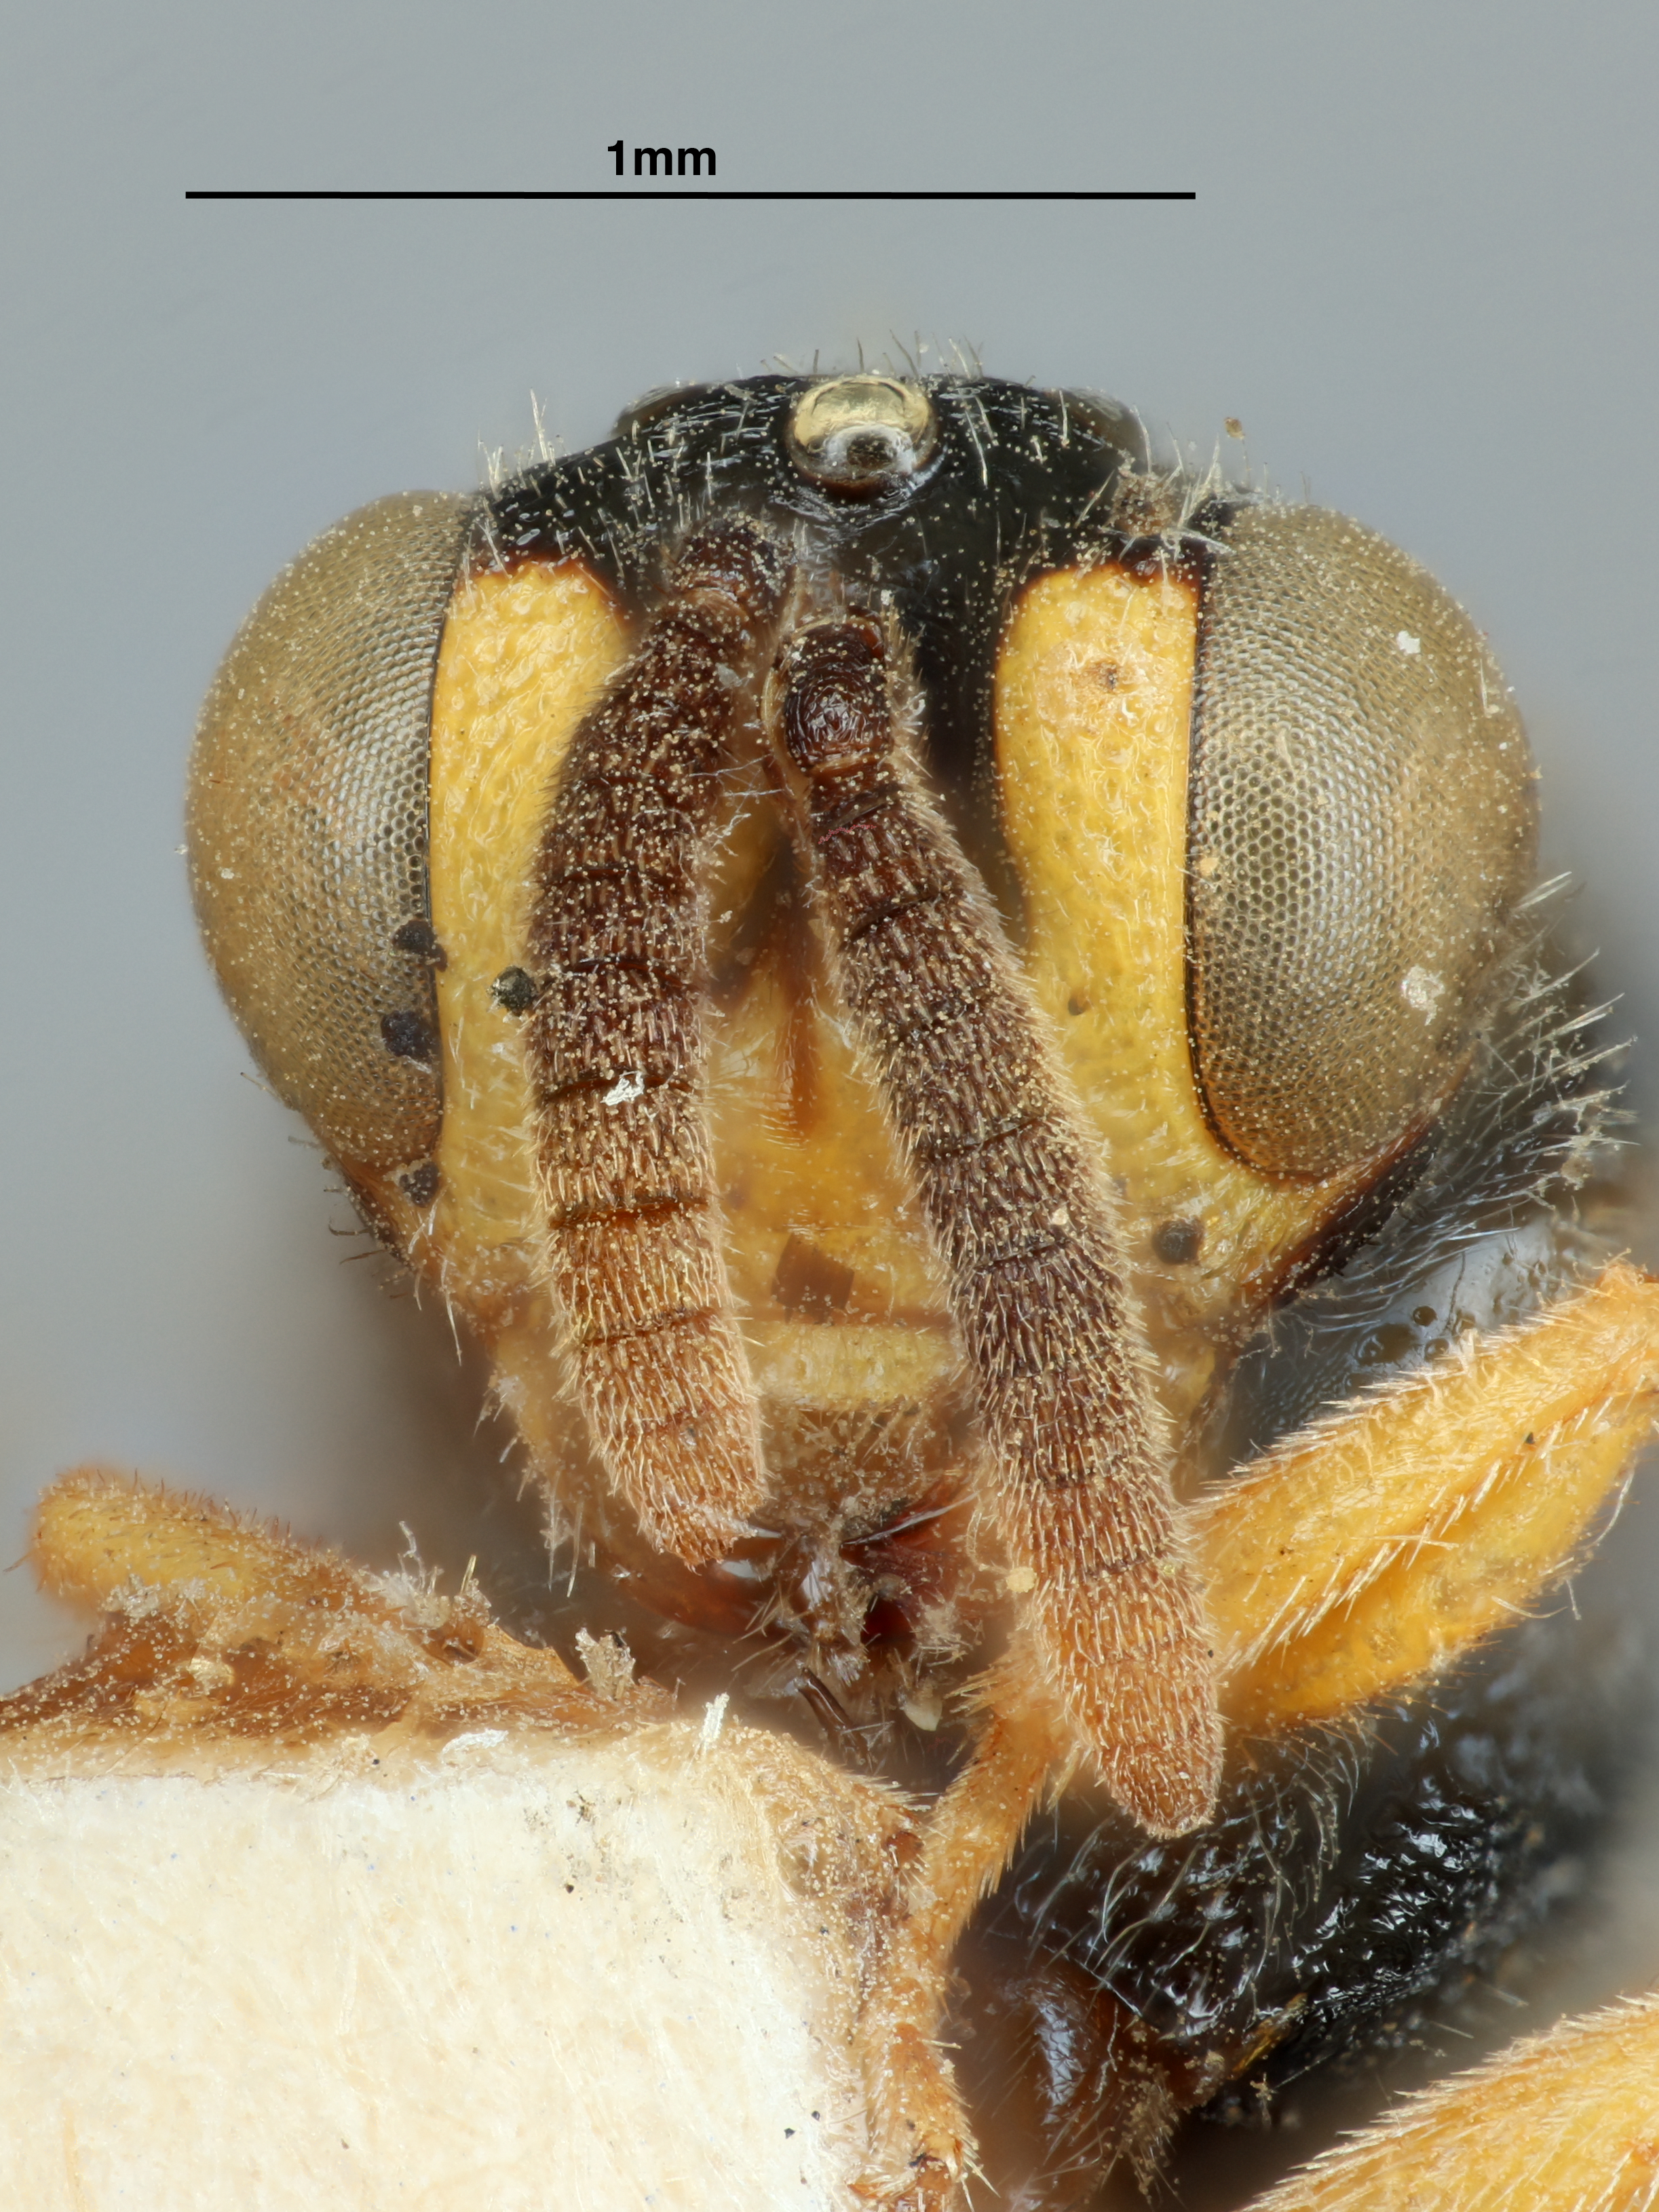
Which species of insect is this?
Chalcis flavipes
